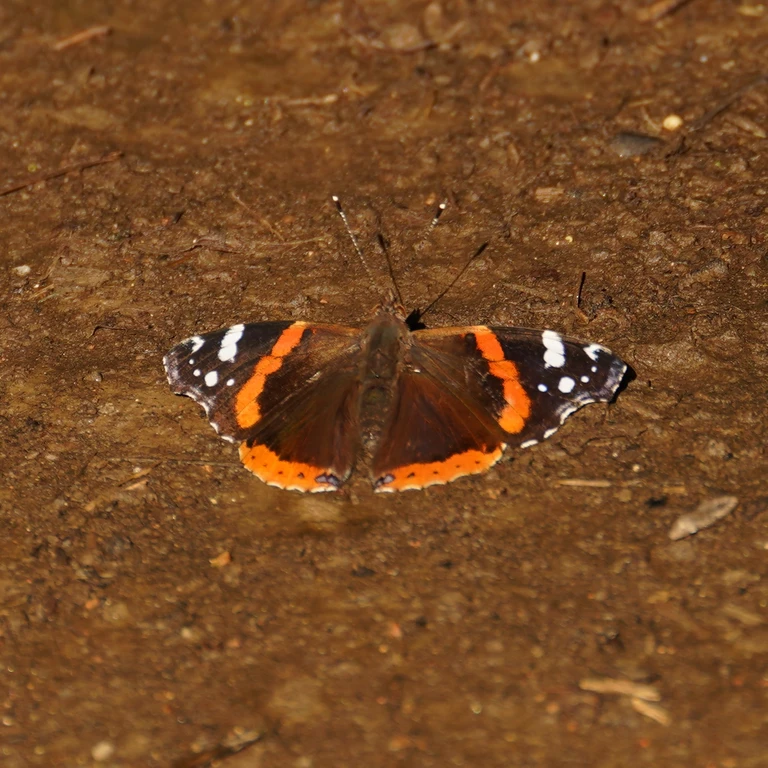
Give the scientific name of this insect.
Vanessa atalanta
